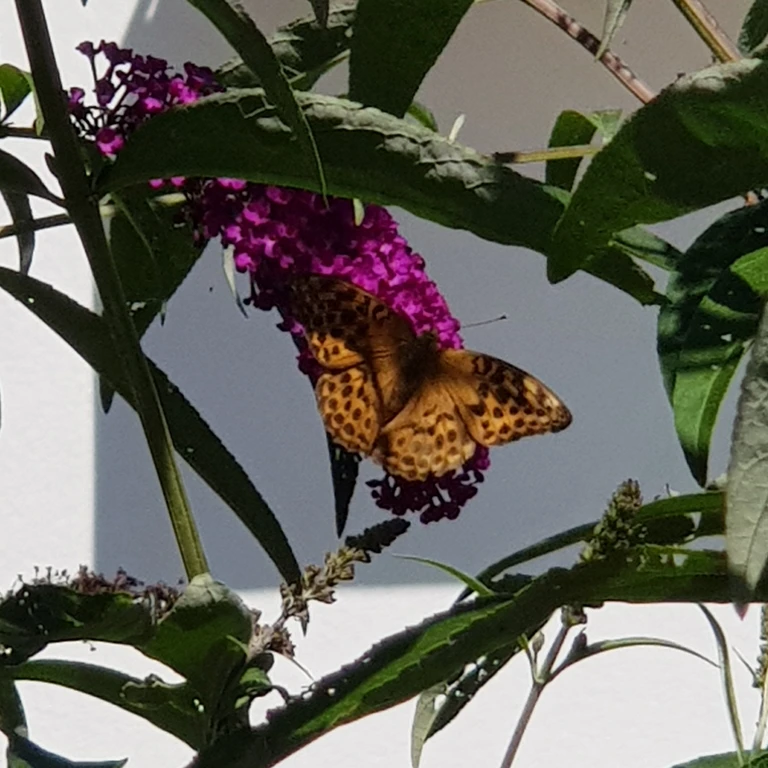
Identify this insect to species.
Argynnis paphia
